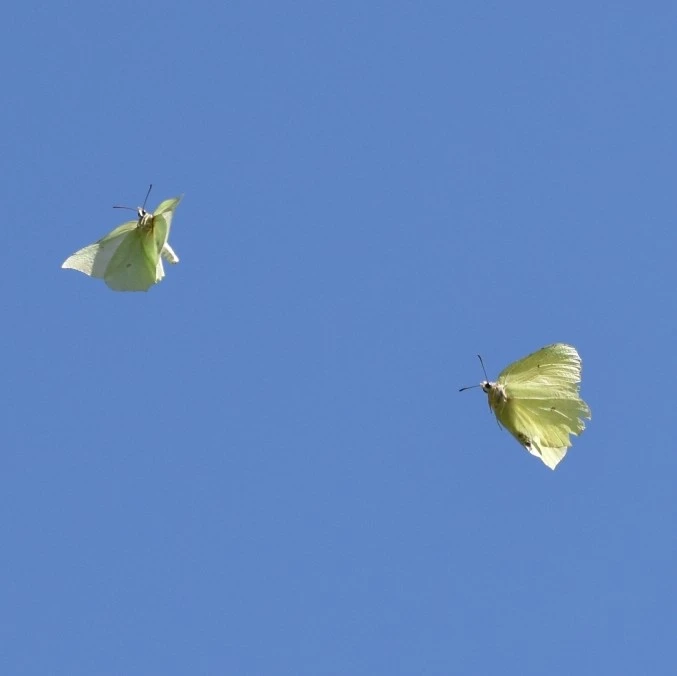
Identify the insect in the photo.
Gonepteryx rhamni
